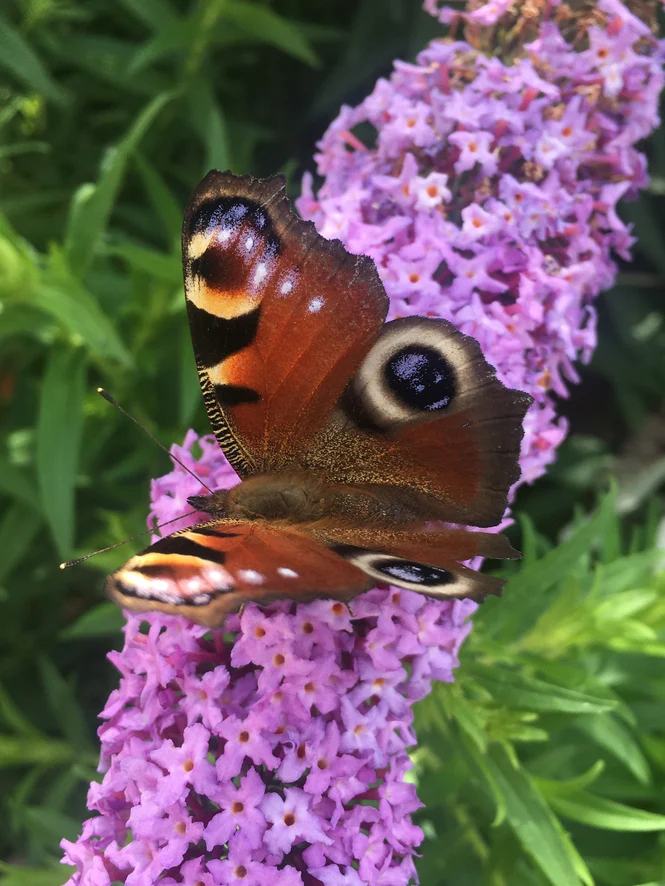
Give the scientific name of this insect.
Aglais io
